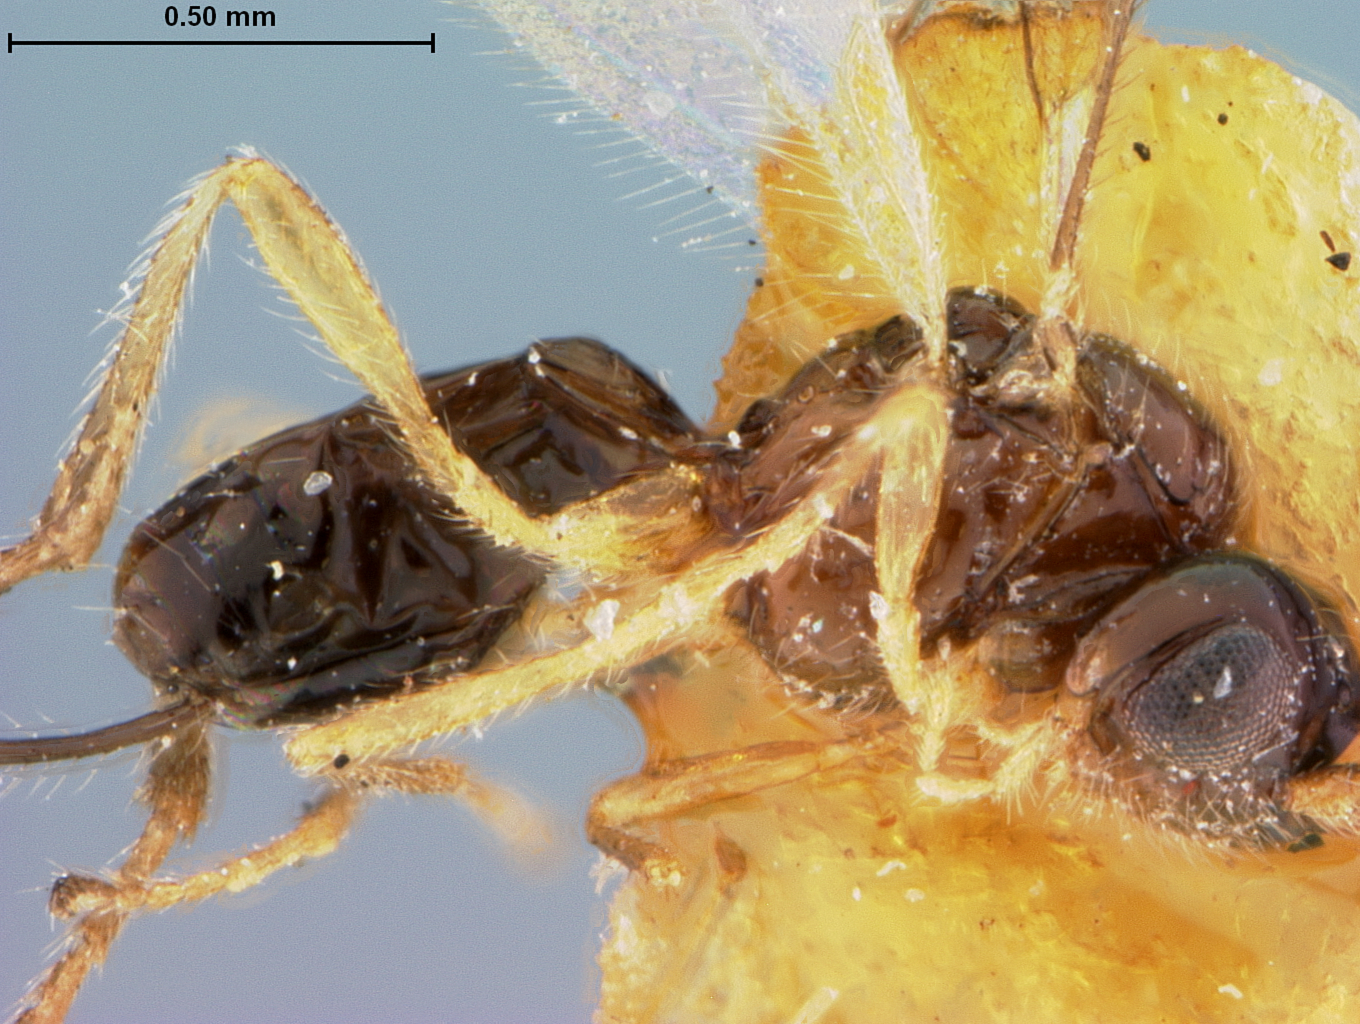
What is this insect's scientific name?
Aspilota disstriae
